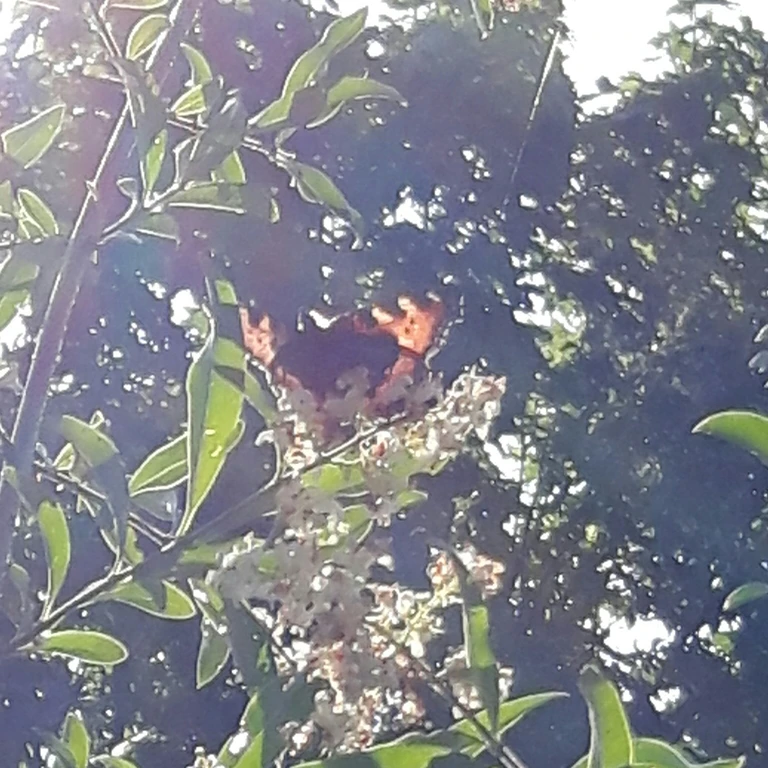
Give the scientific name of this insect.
Aglais urticae
